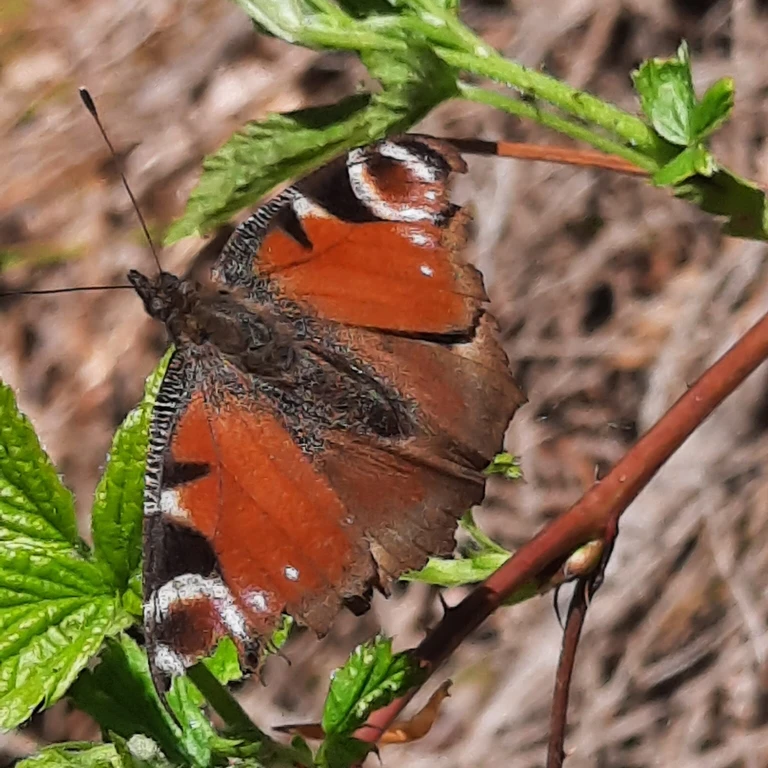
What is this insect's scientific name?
Aglais io
